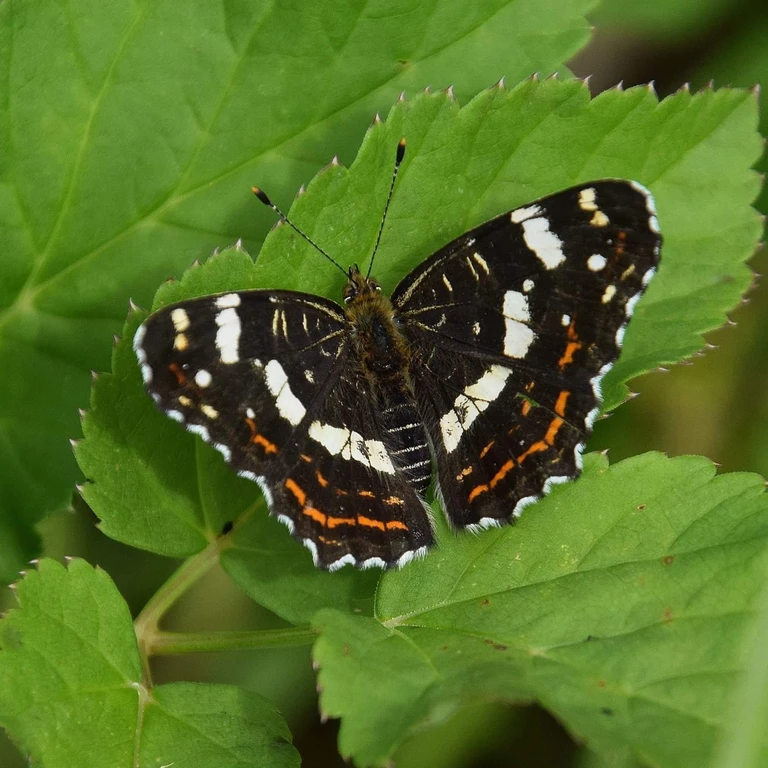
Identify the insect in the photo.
Araschnia levana
